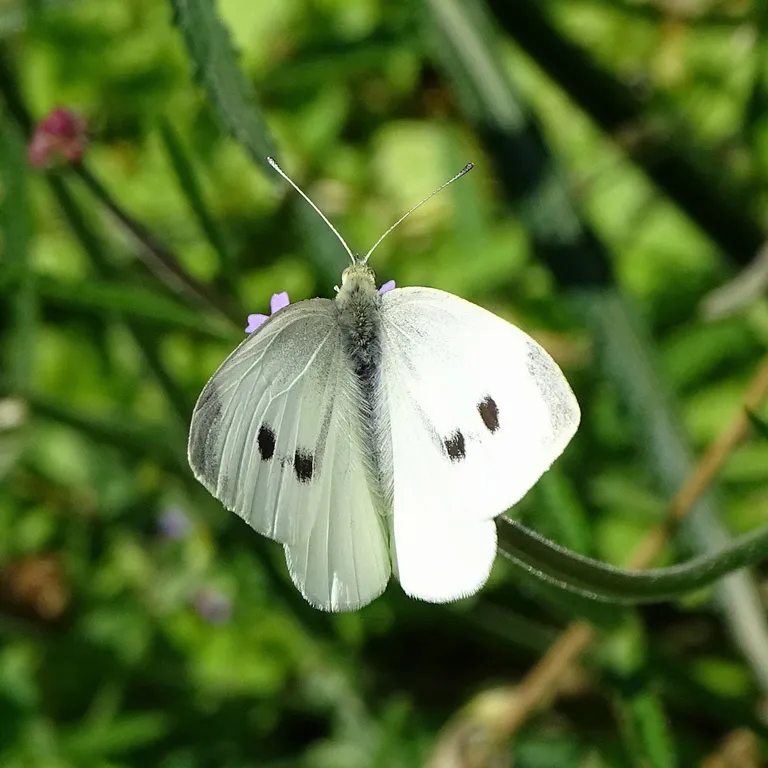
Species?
Pieris rapae
